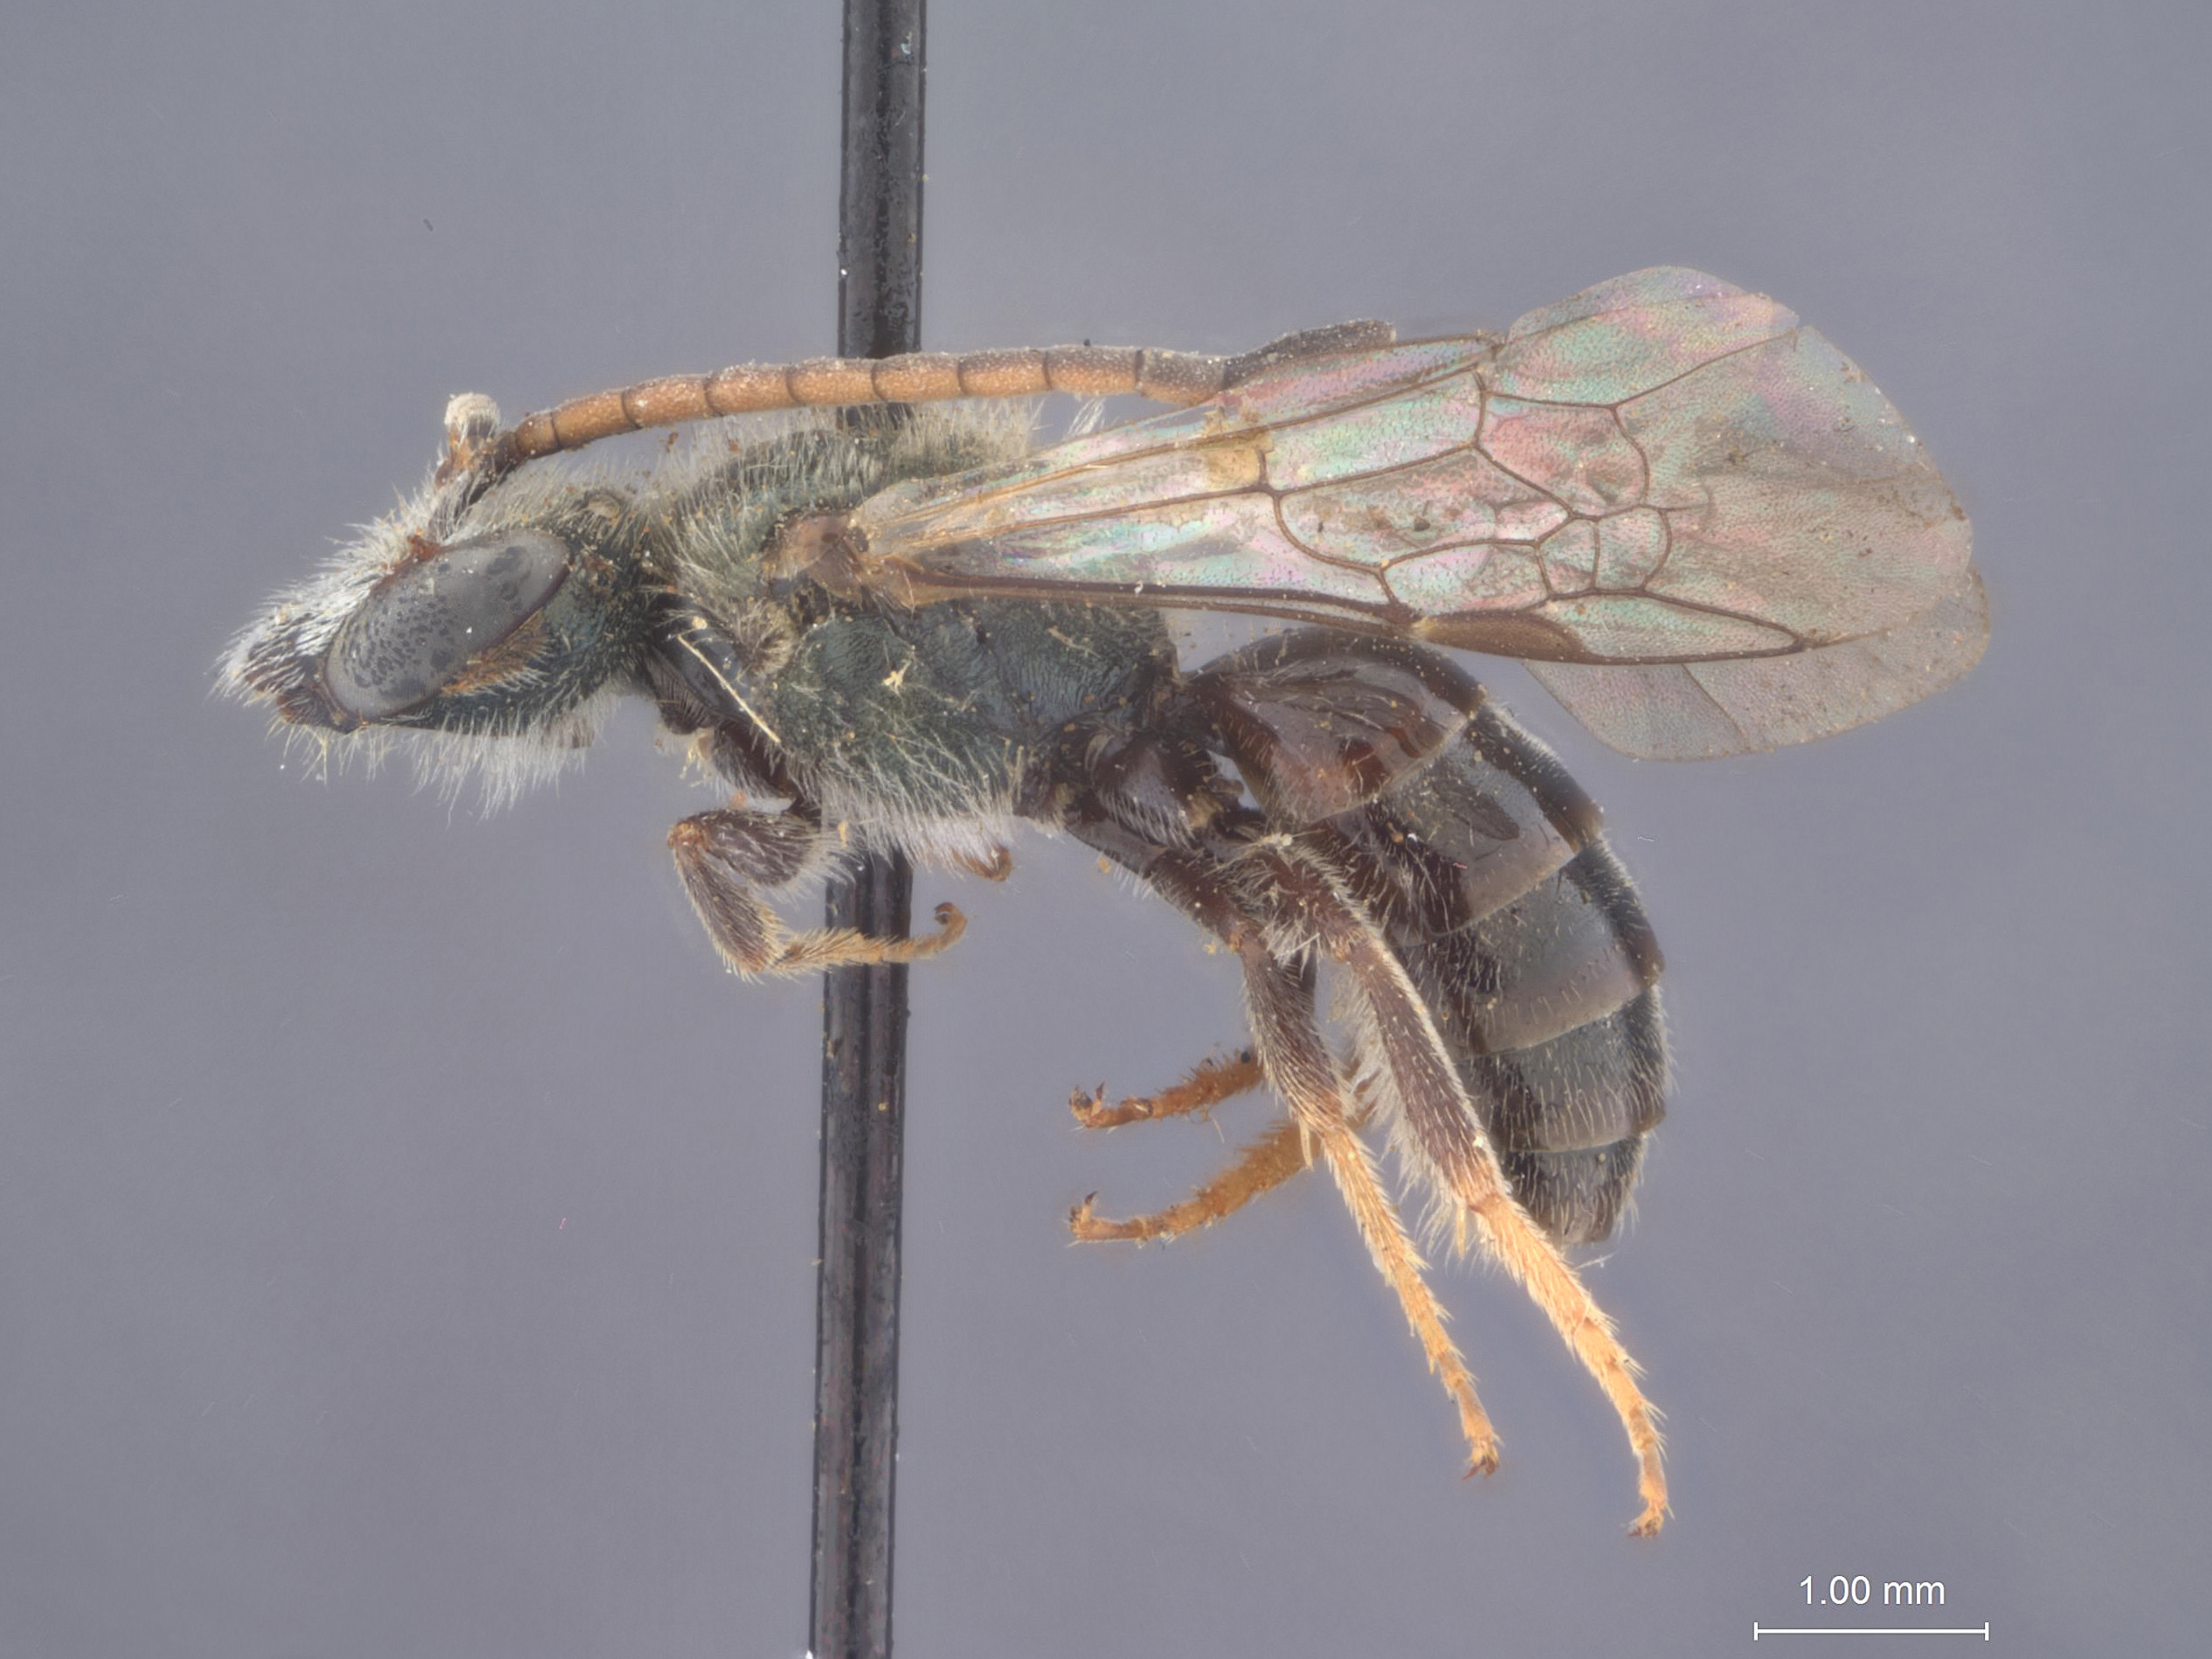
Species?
Halictus longicornis
